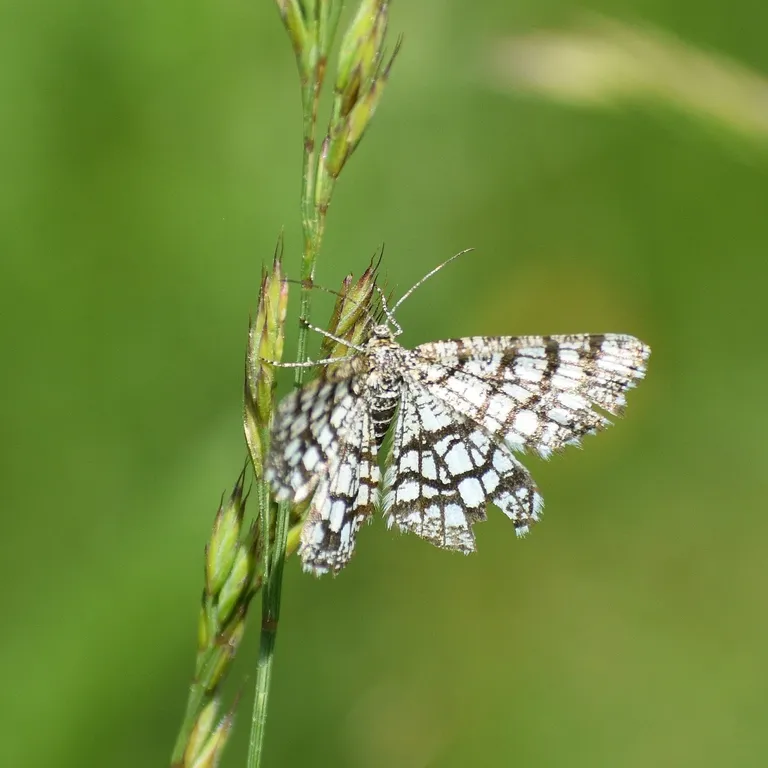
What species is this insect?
Chiasmia clathrata
